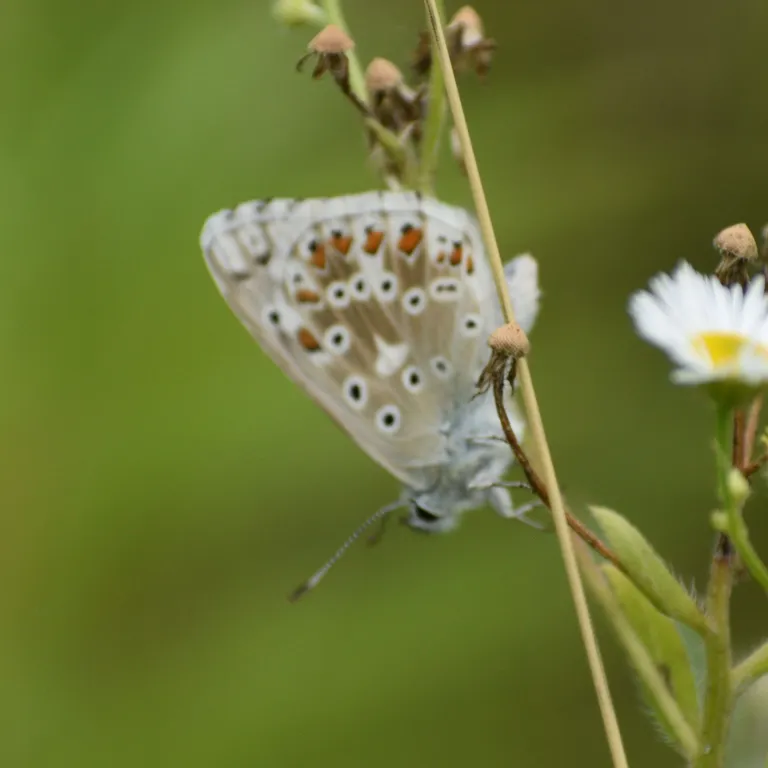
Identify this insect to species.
Lysandra coridon
